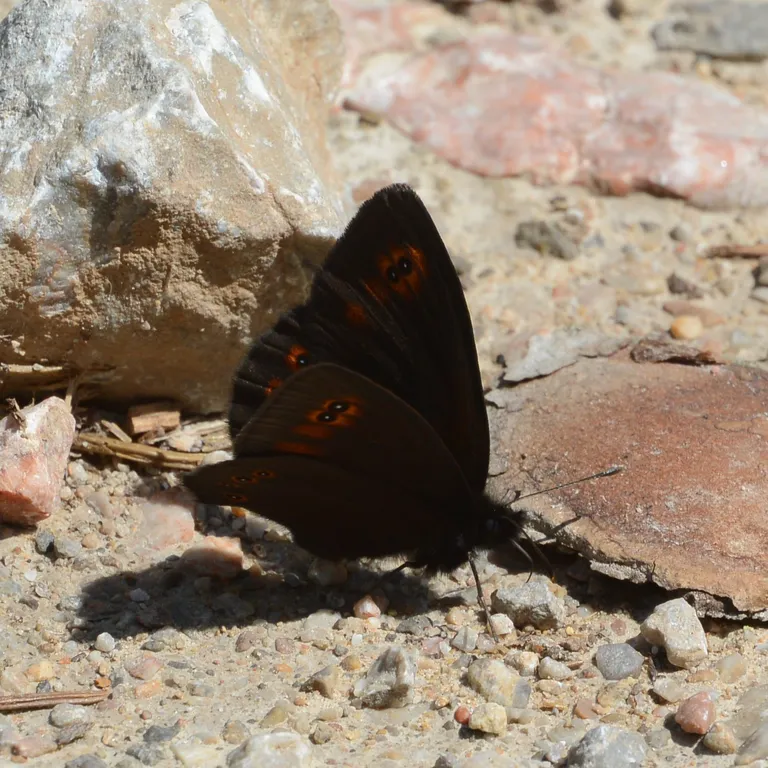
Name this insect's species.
Erebia medusa
